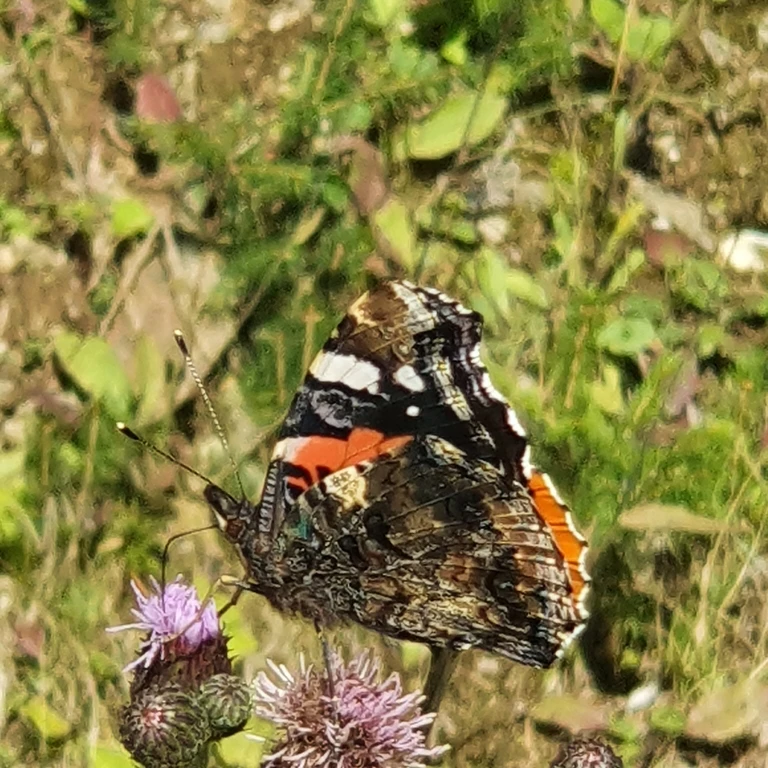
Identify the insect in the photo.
Vanessa atalanta
